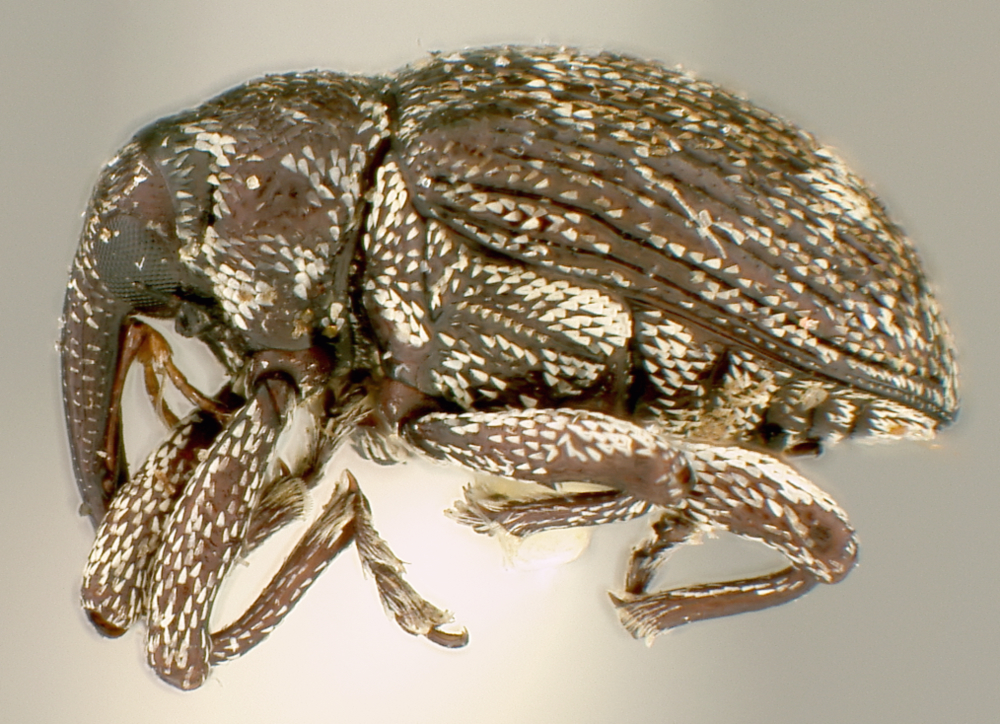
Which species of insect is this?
Anones vapidus
